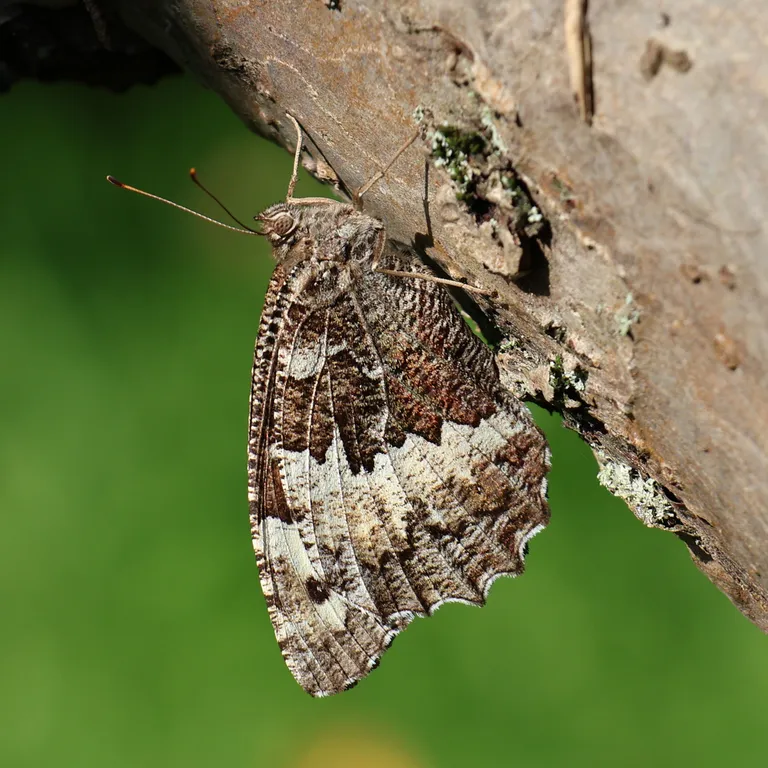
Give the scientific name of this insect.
Brintesia circe
